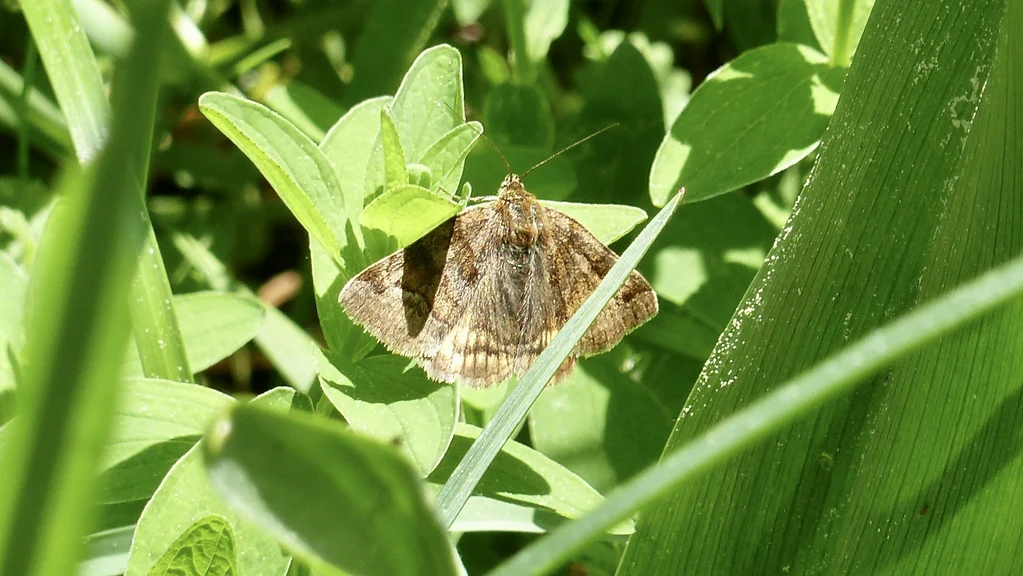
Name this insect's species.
Euclidia glyphica
